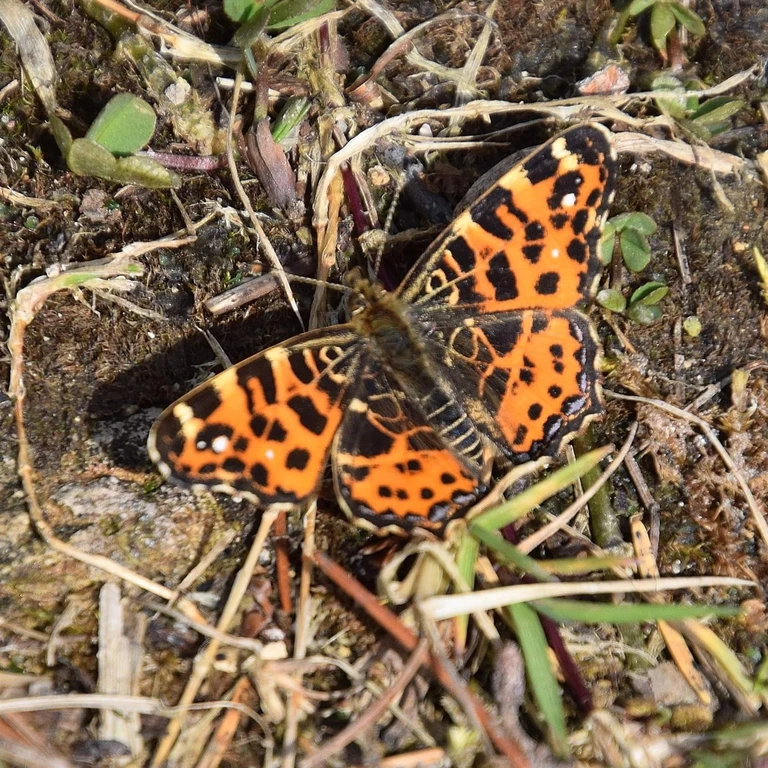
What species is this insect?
Araschnia levana
